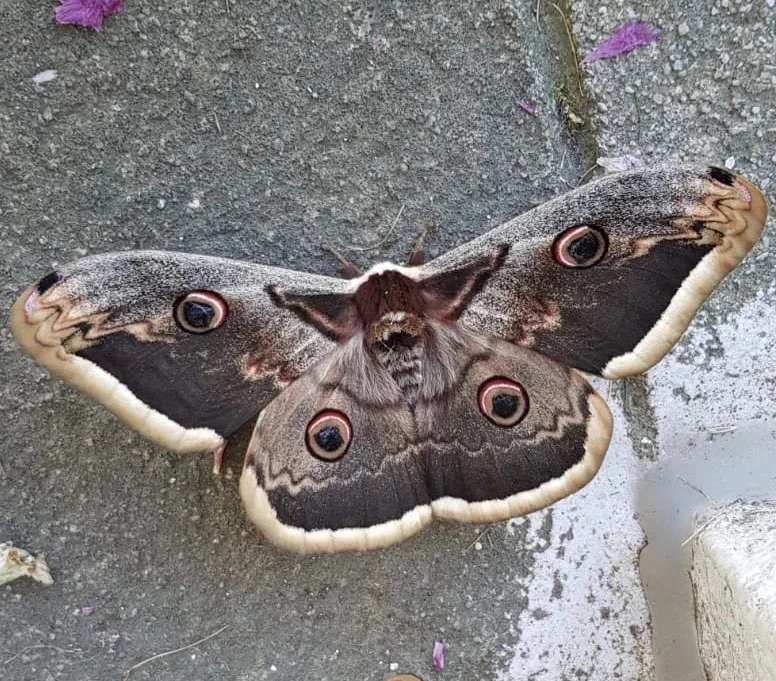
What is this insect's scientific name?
Saturnia pyri
